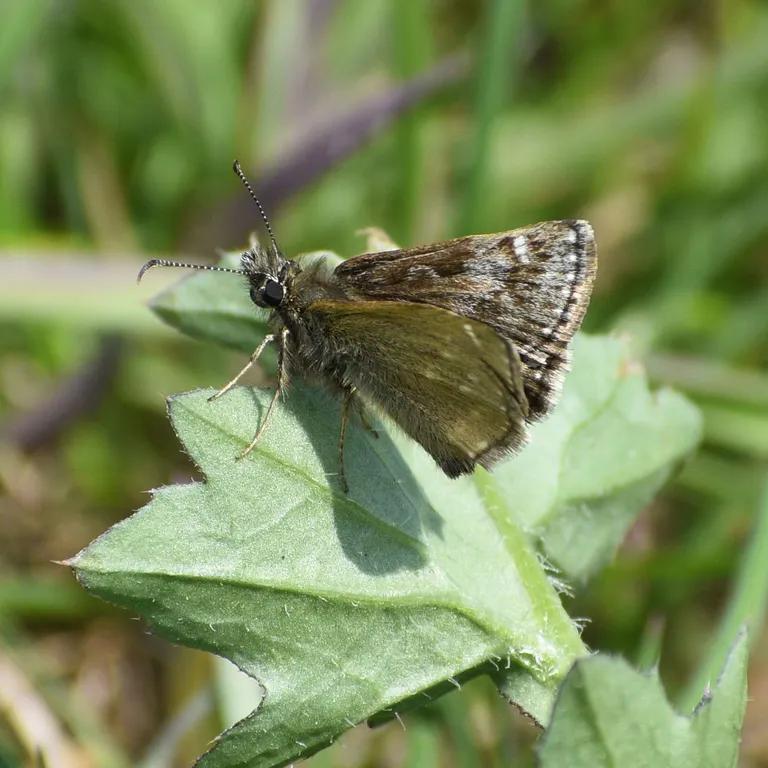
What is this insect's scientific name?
Erynnis tages
